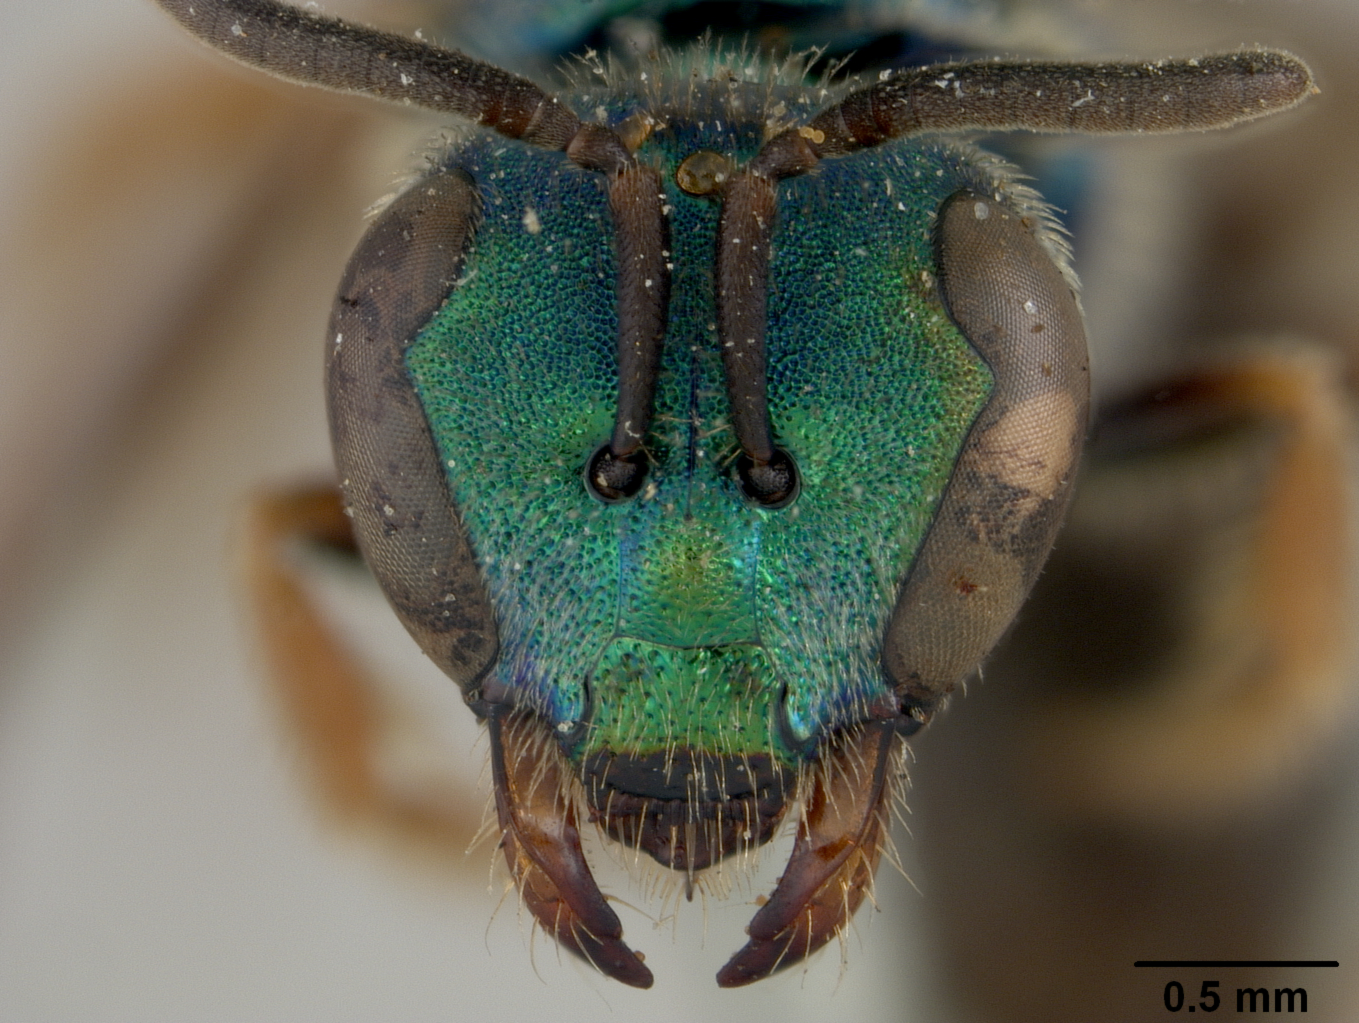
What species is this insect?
Augochlora vincentana
